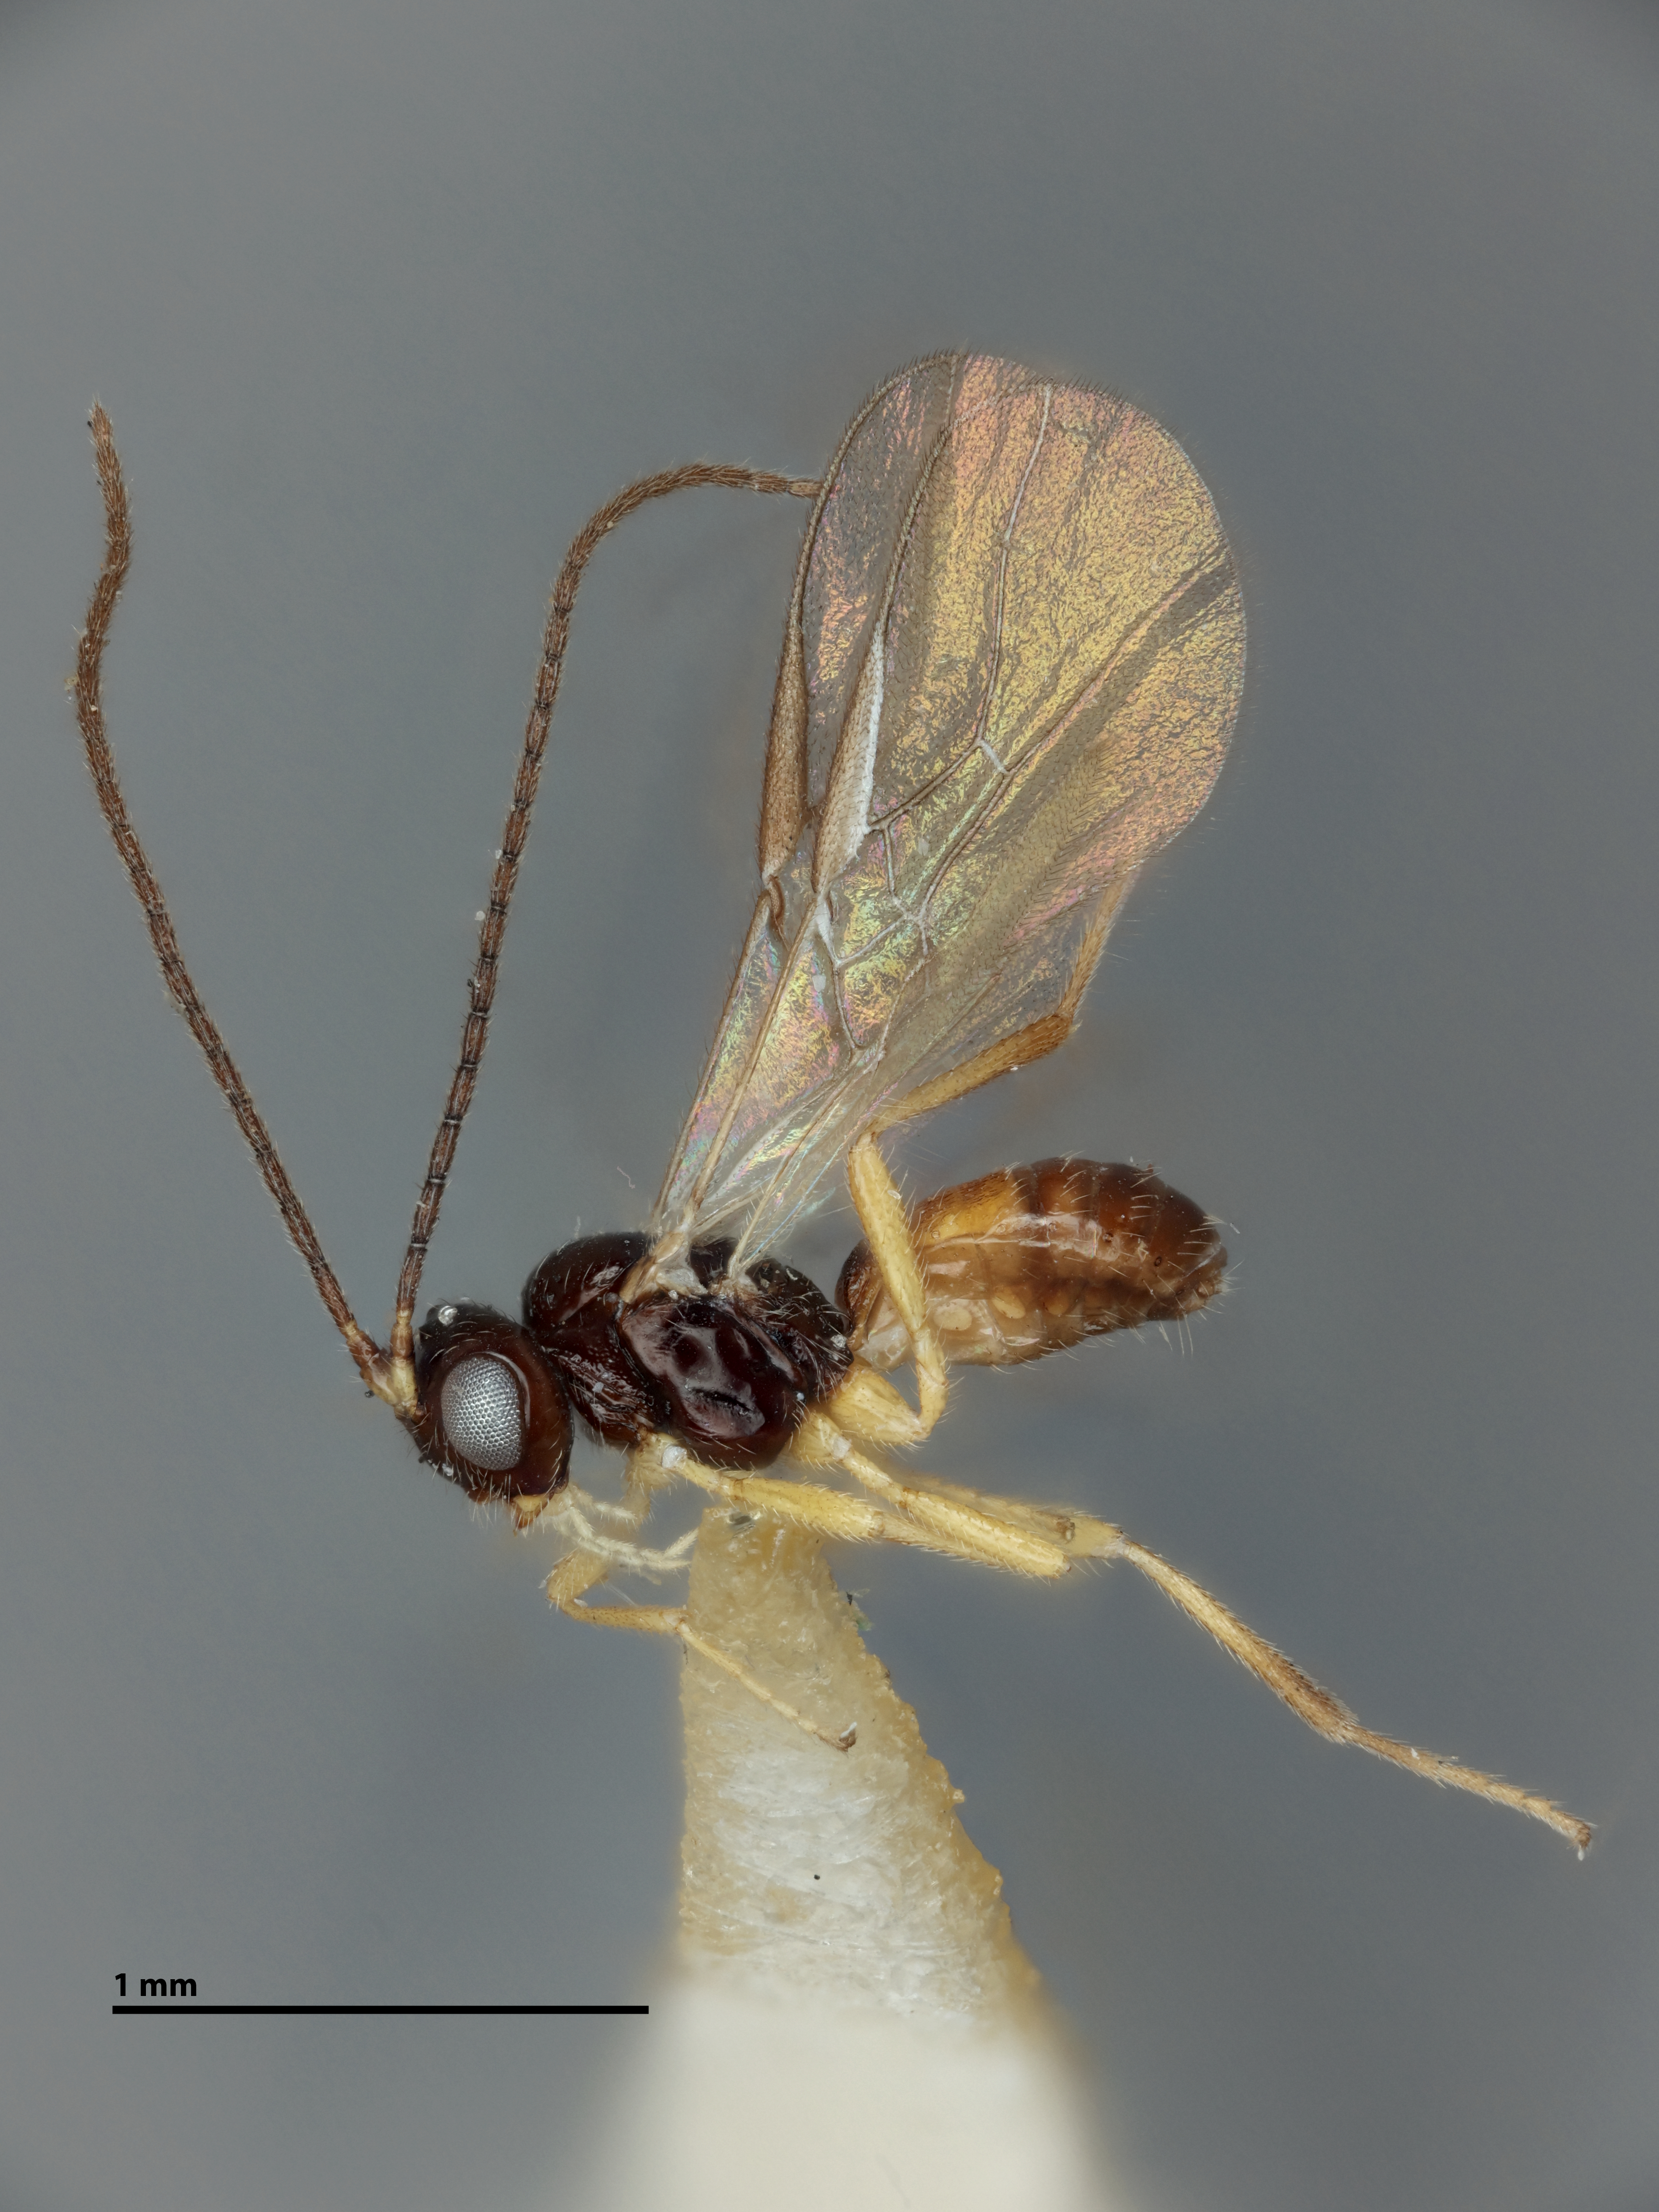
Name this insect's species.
Opius paulus
